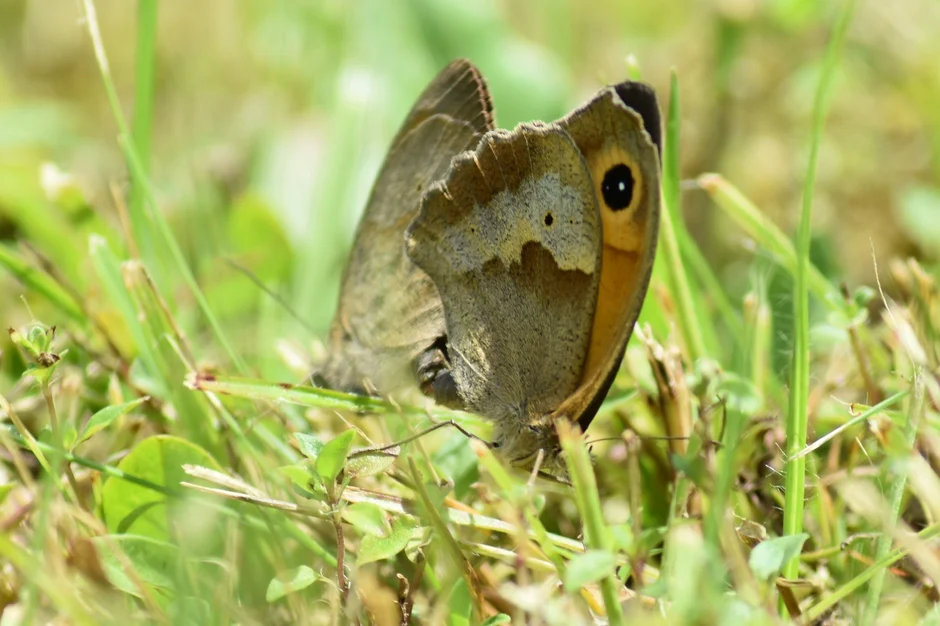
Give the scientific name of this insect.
Maniola jurtina
